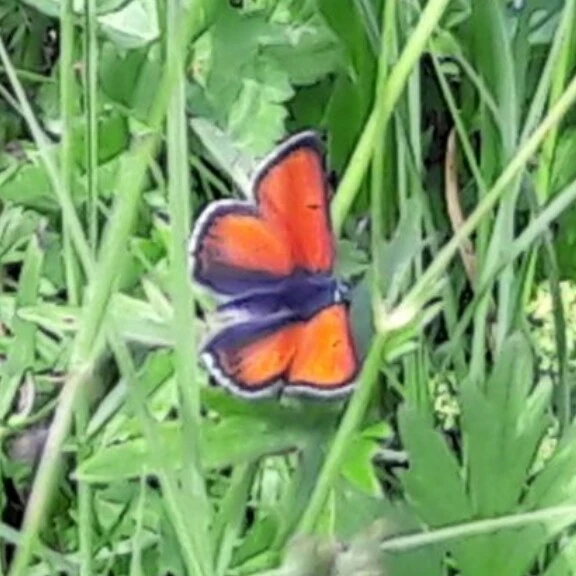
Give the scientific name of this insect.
Lycaena hippothoe (also Palaeochrysophanus hippothoe)
